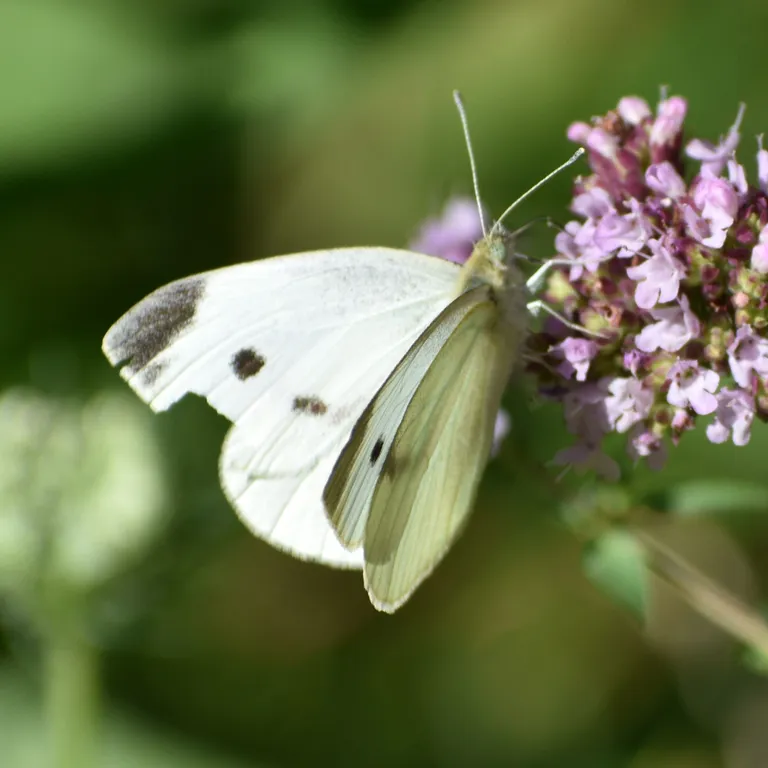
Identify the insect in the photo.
Pieris rapae
